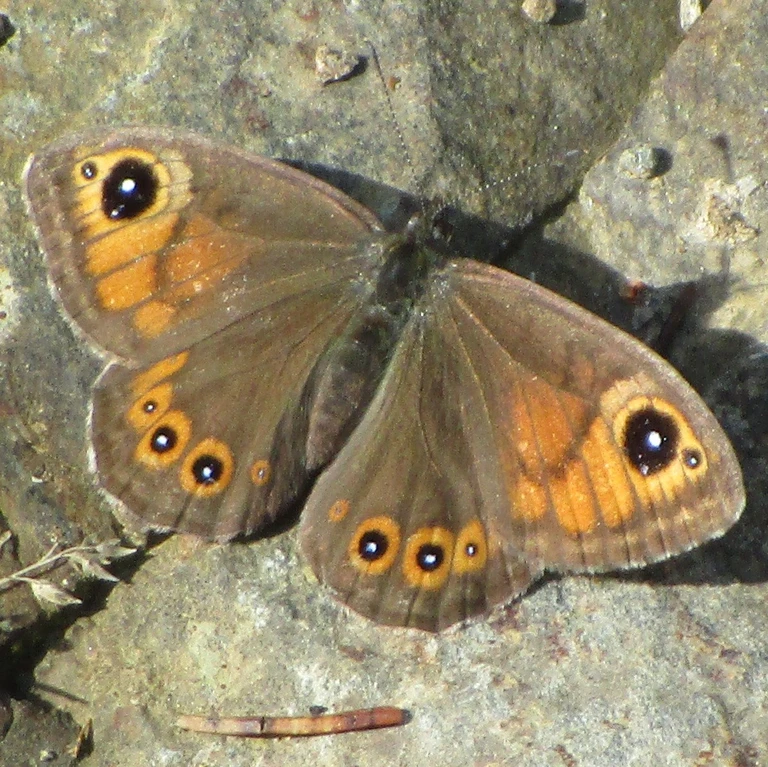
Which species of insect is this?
Lasiommata maera (also Pararge maera)
